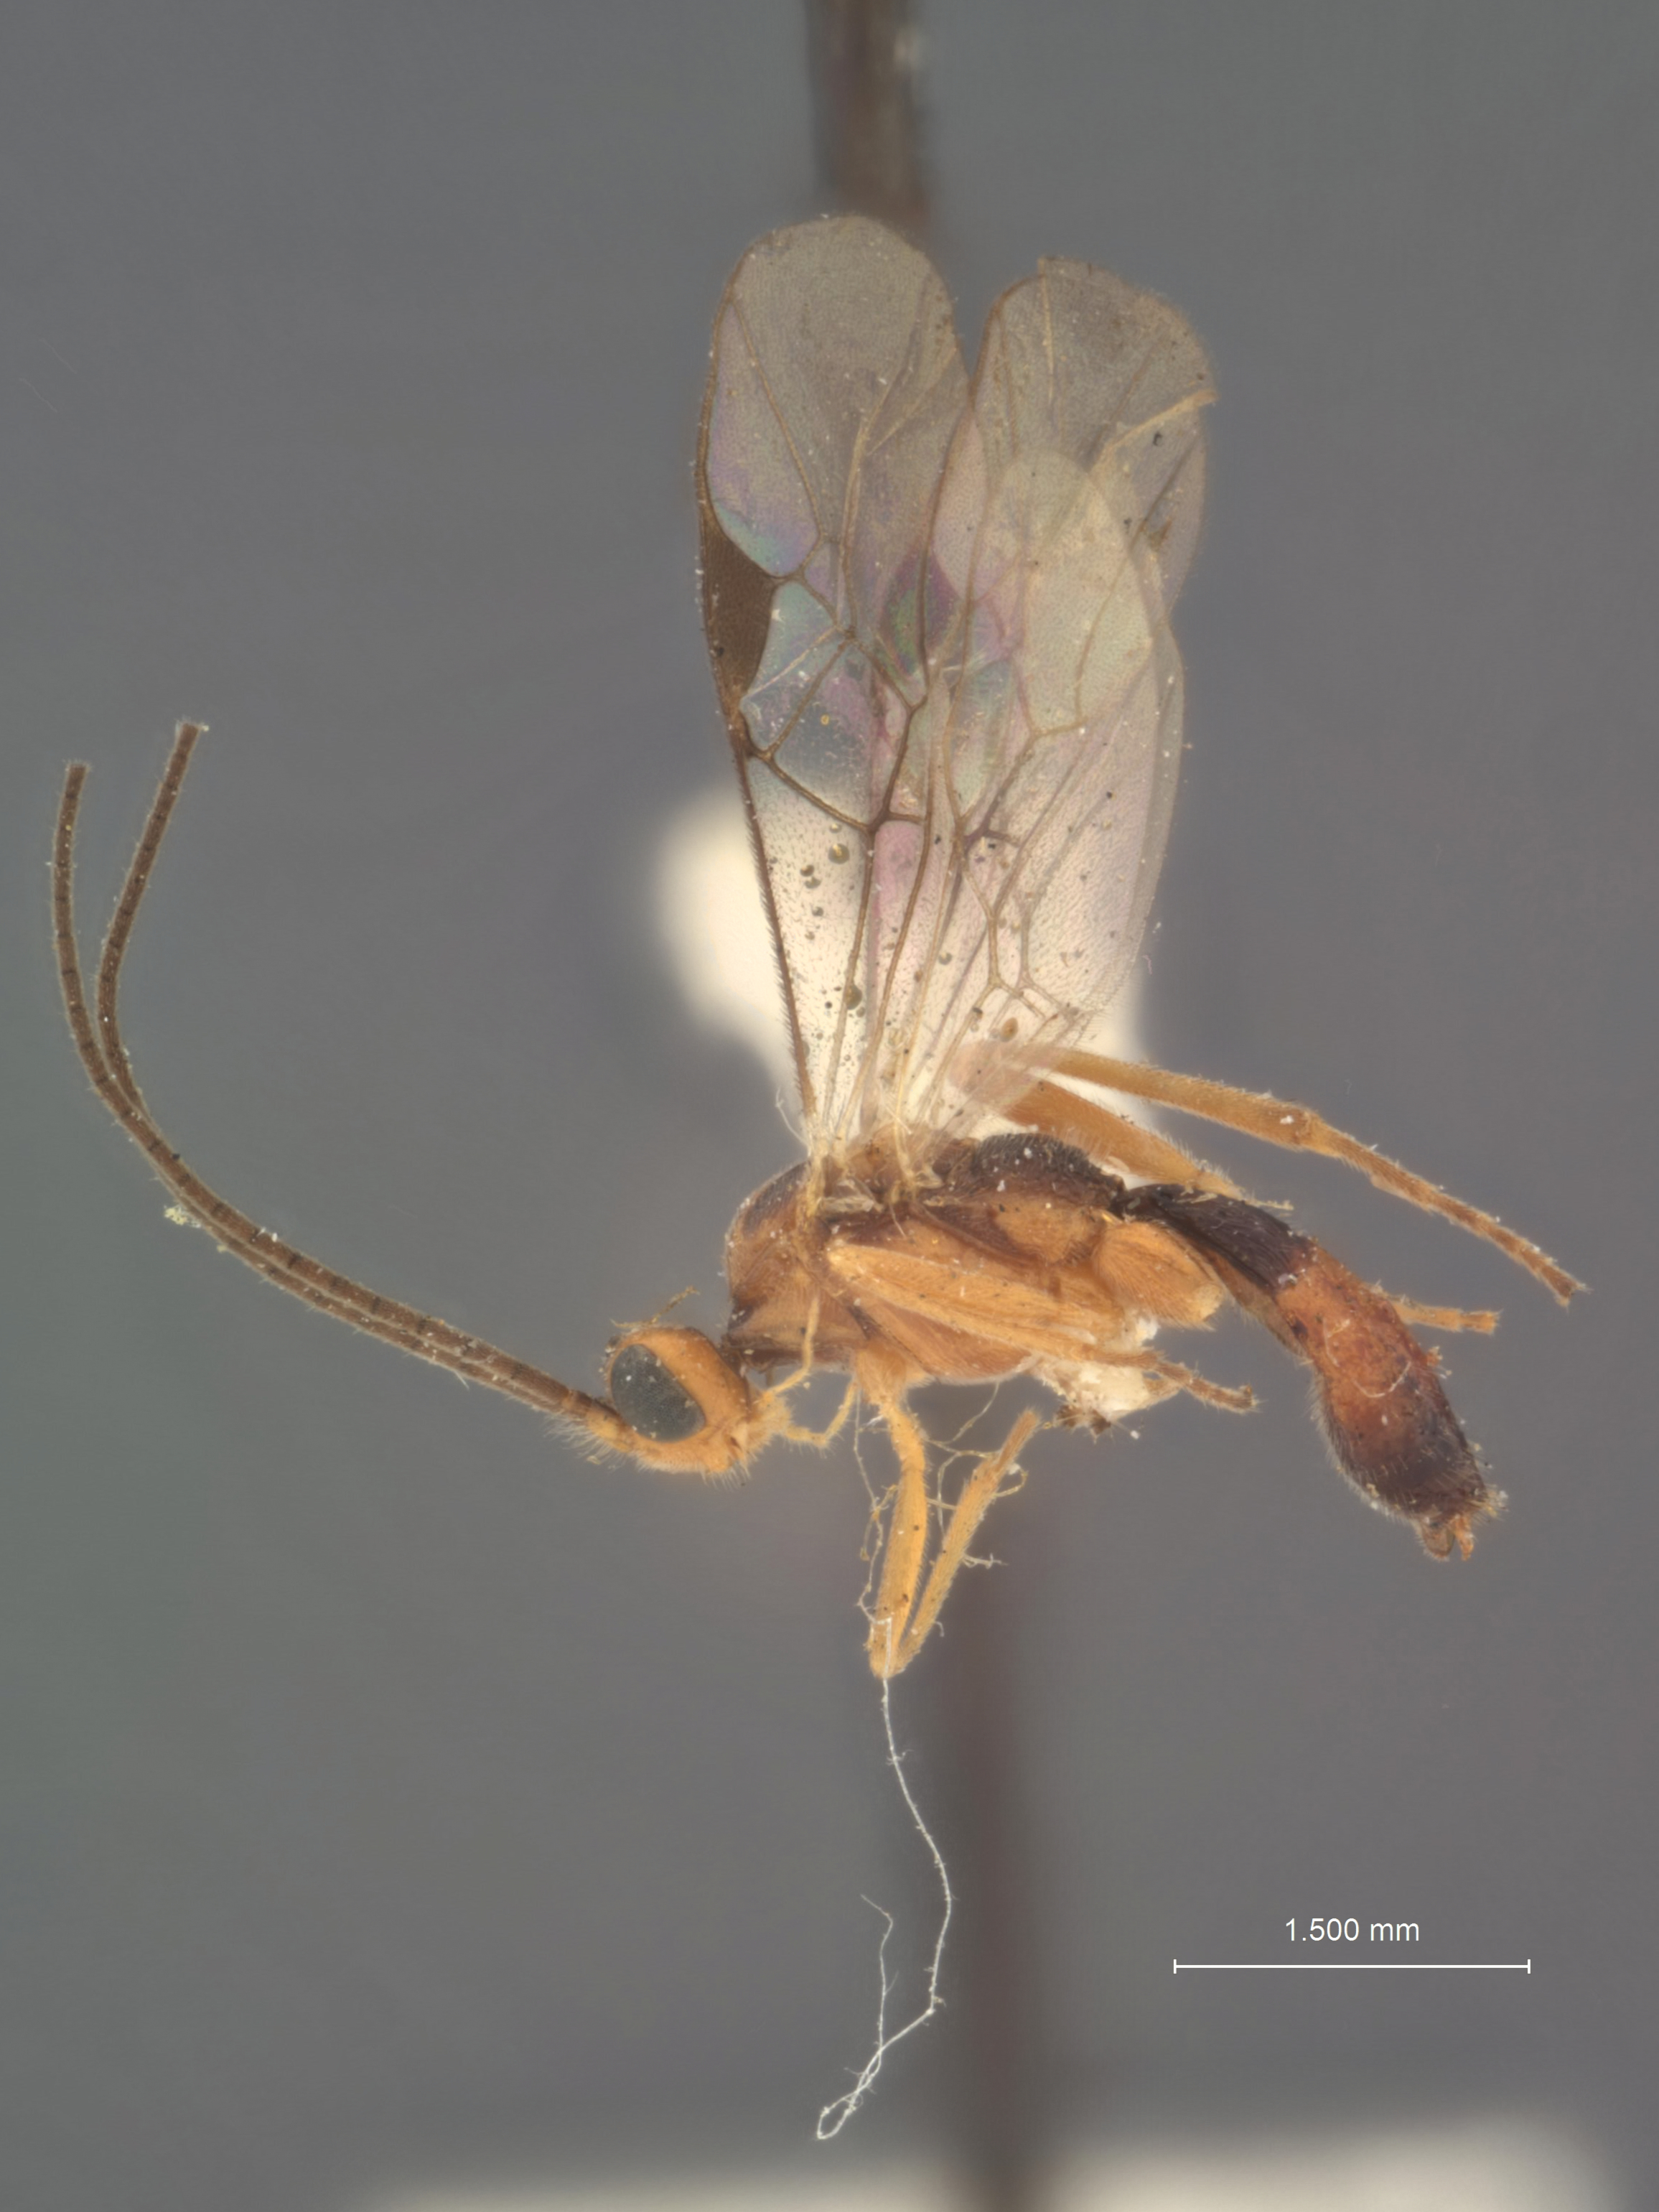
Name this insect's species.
Meteorus pretiosus
